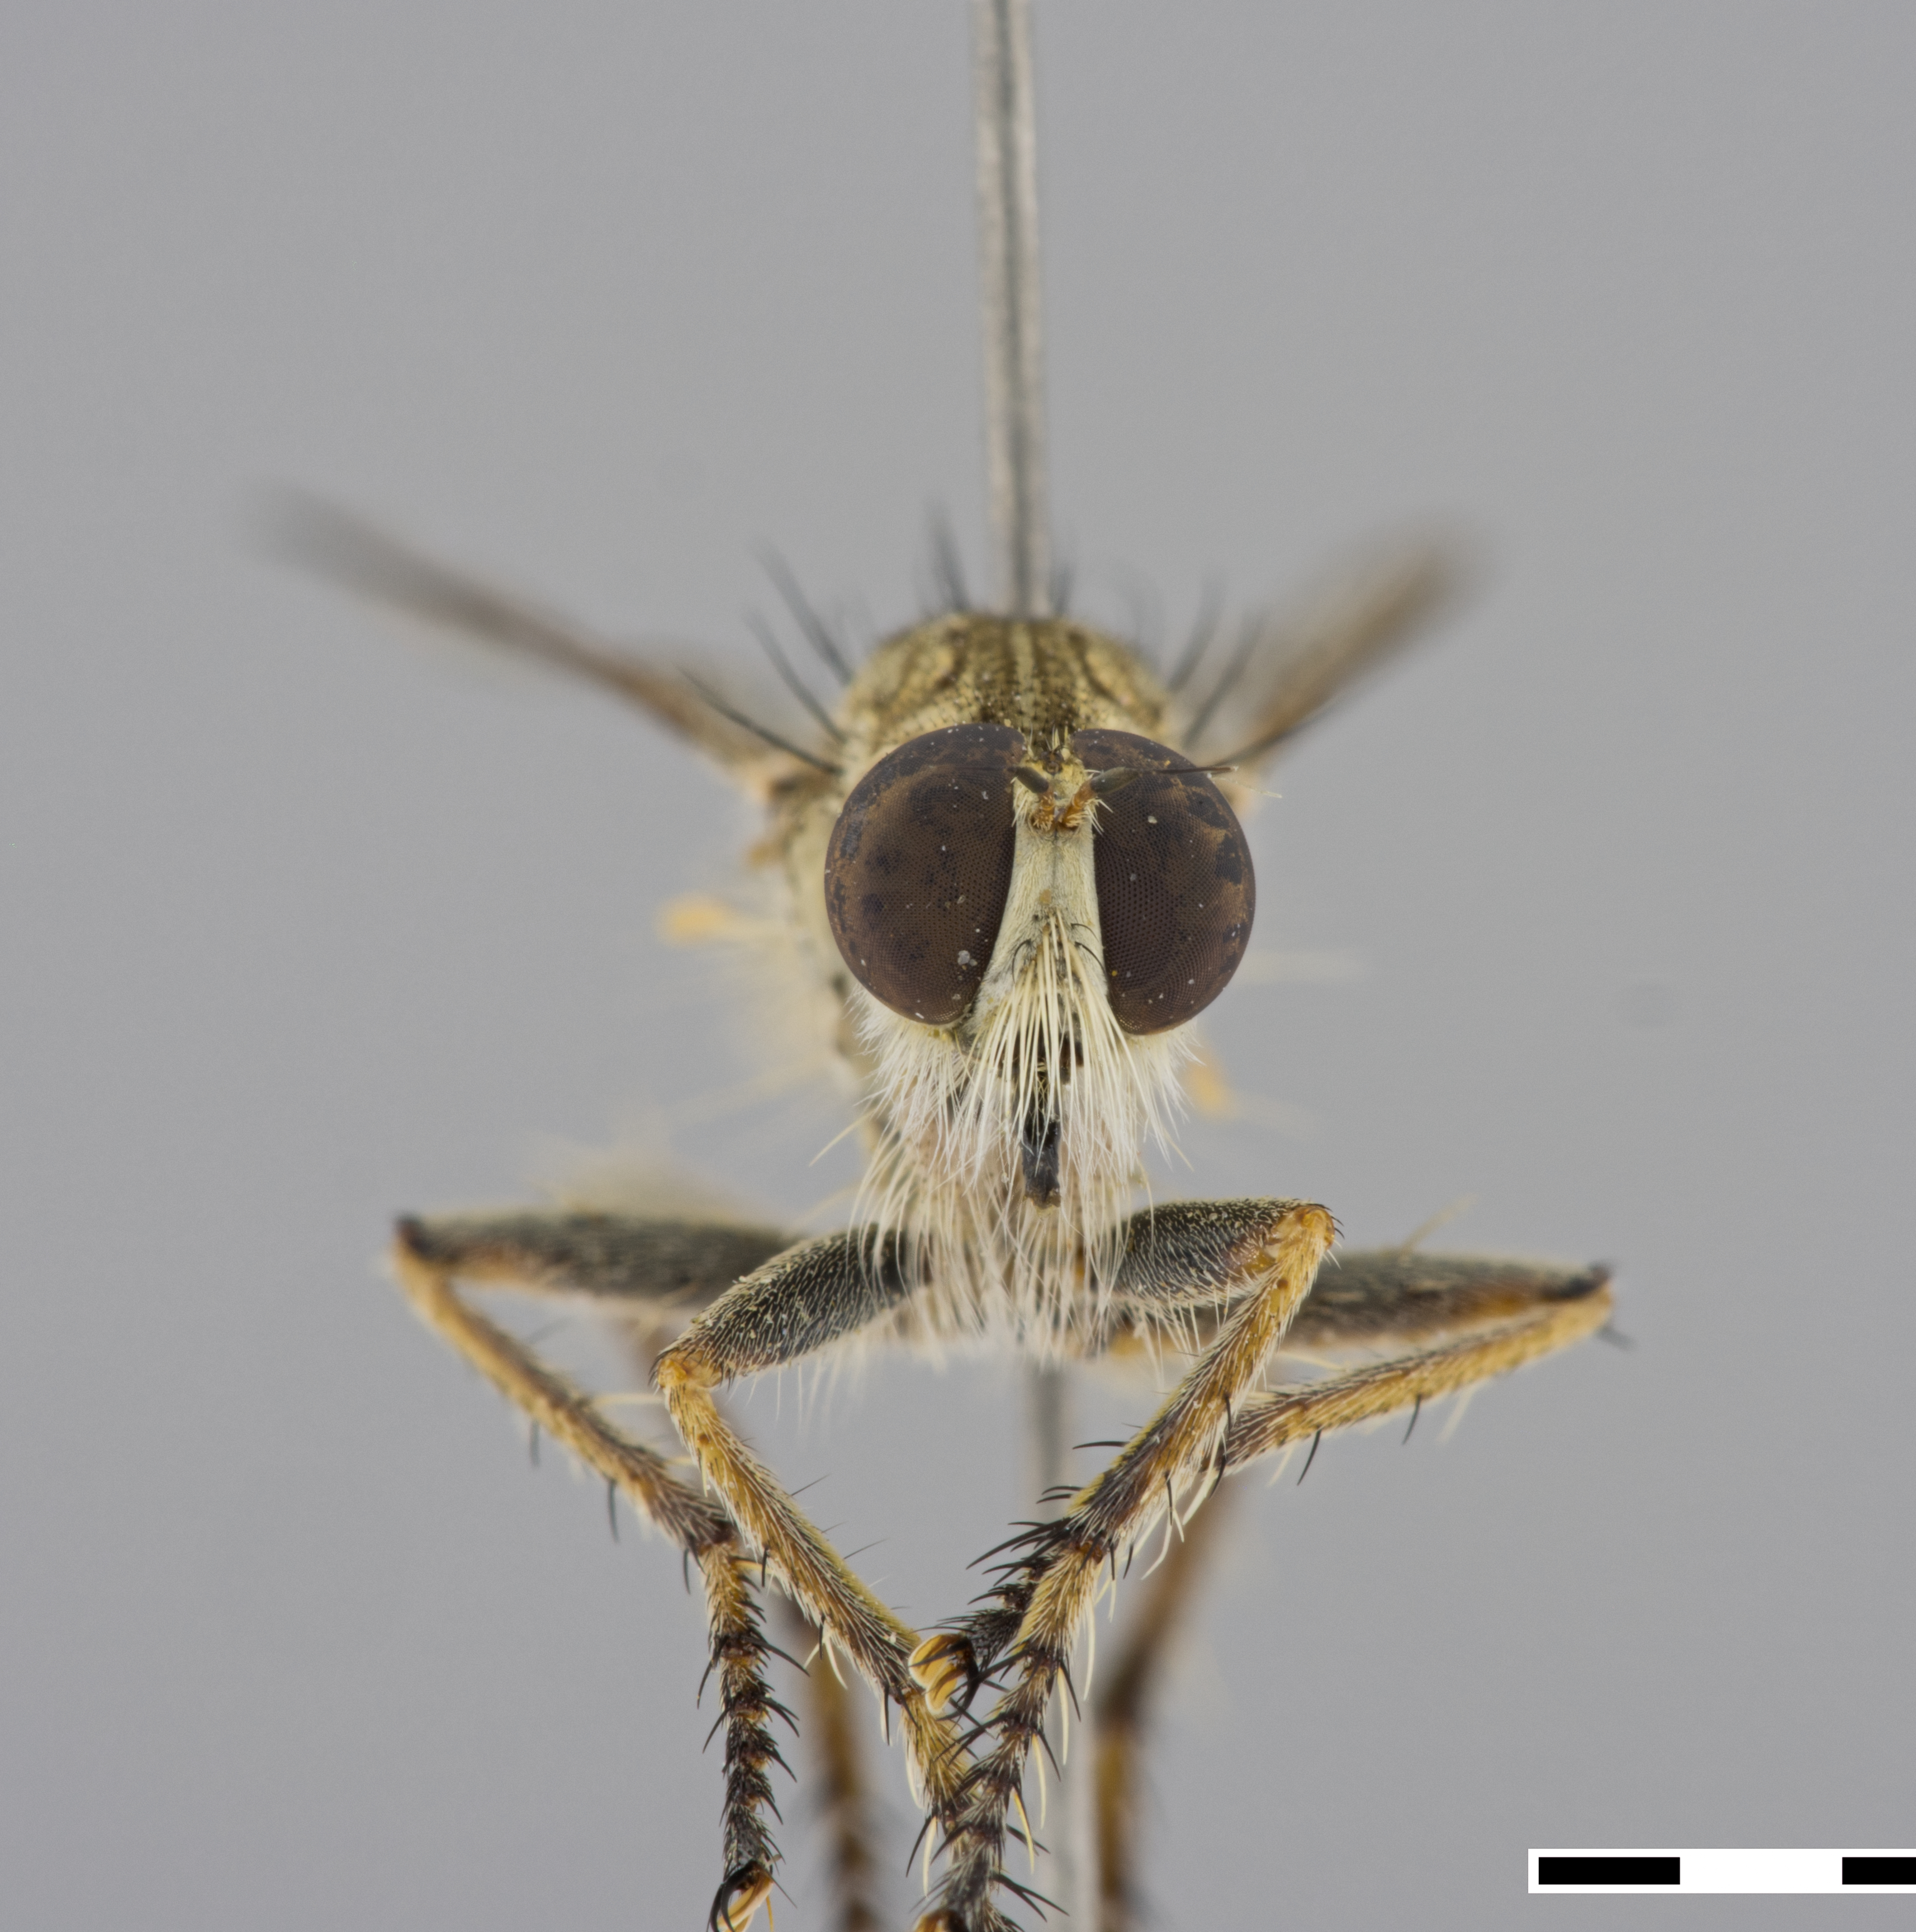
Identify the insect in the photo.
Afromochtherus mendax
